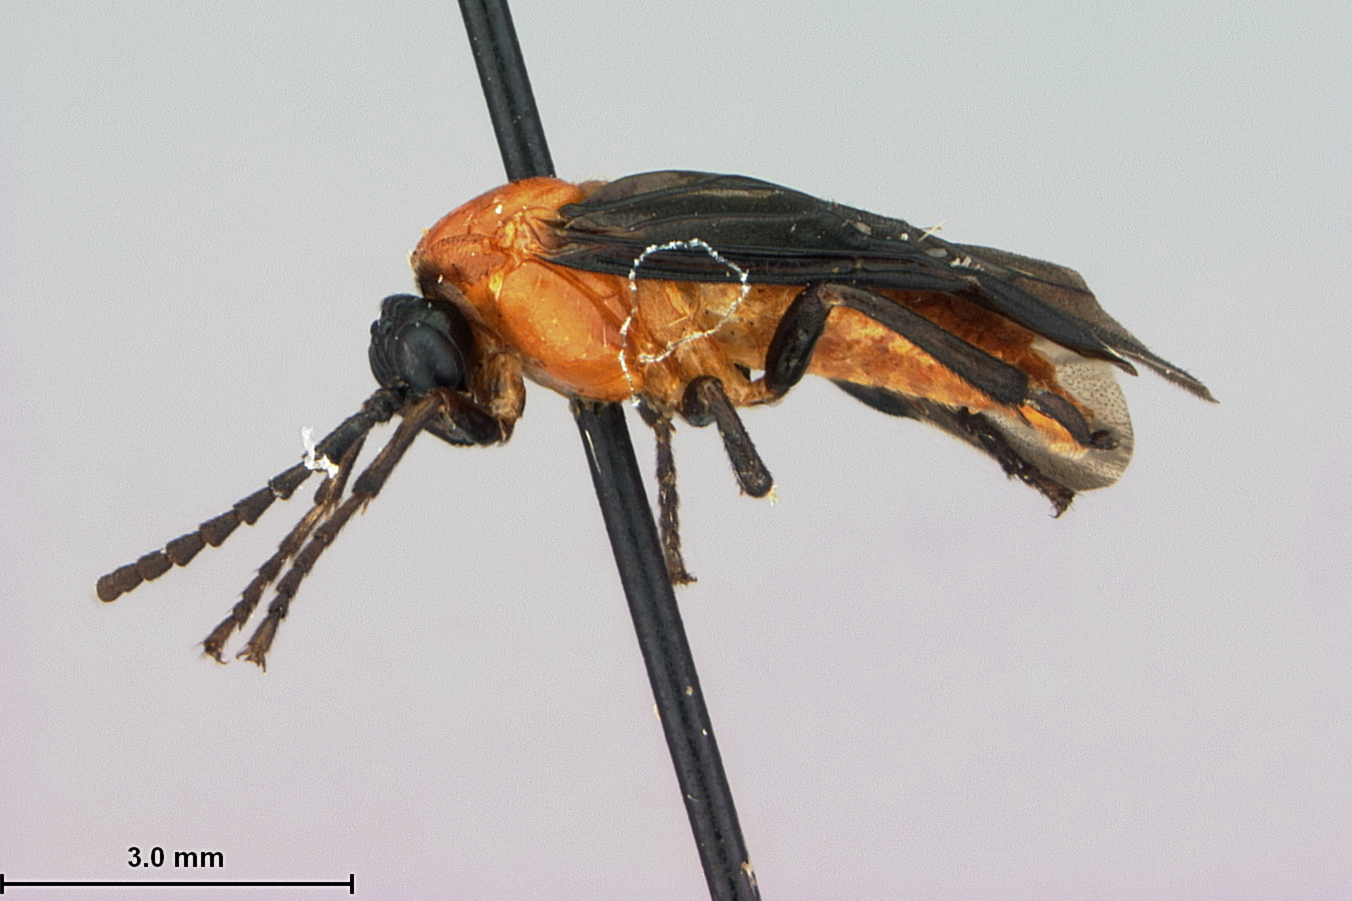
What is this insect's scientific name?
Decameria hegua
